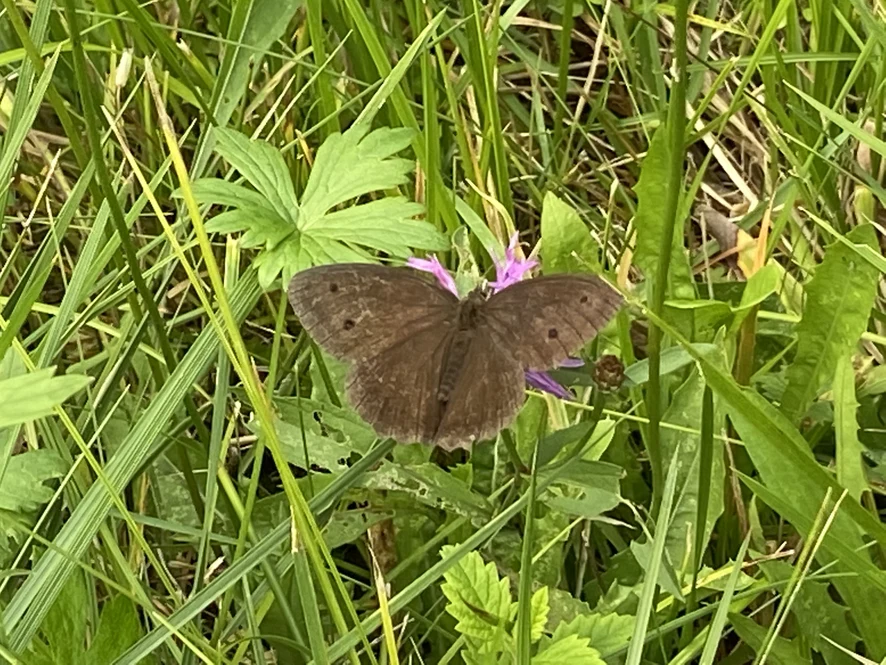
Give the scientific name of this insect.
Minois dryas
